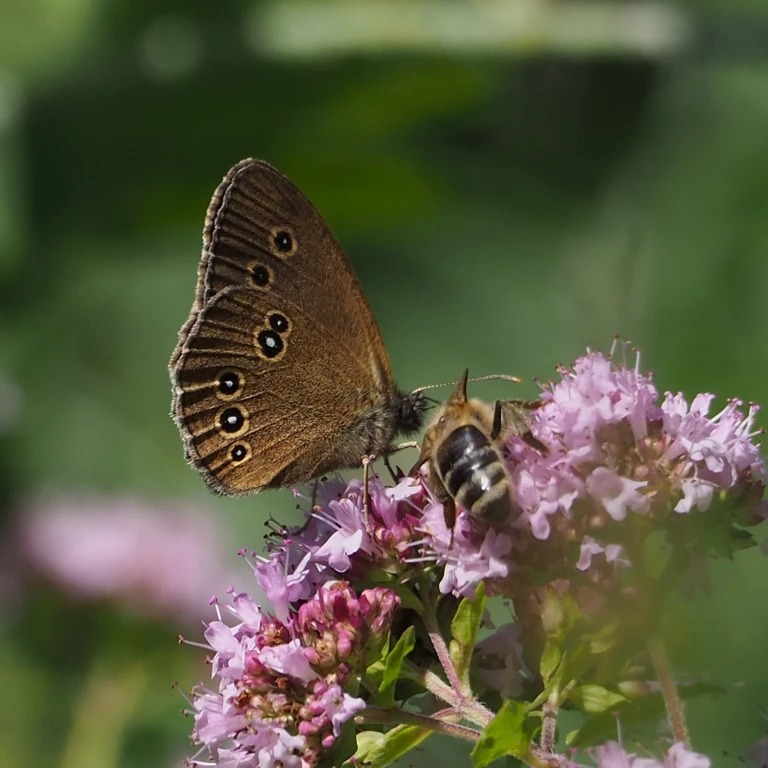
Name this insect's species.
Aphantopus hyperantus
